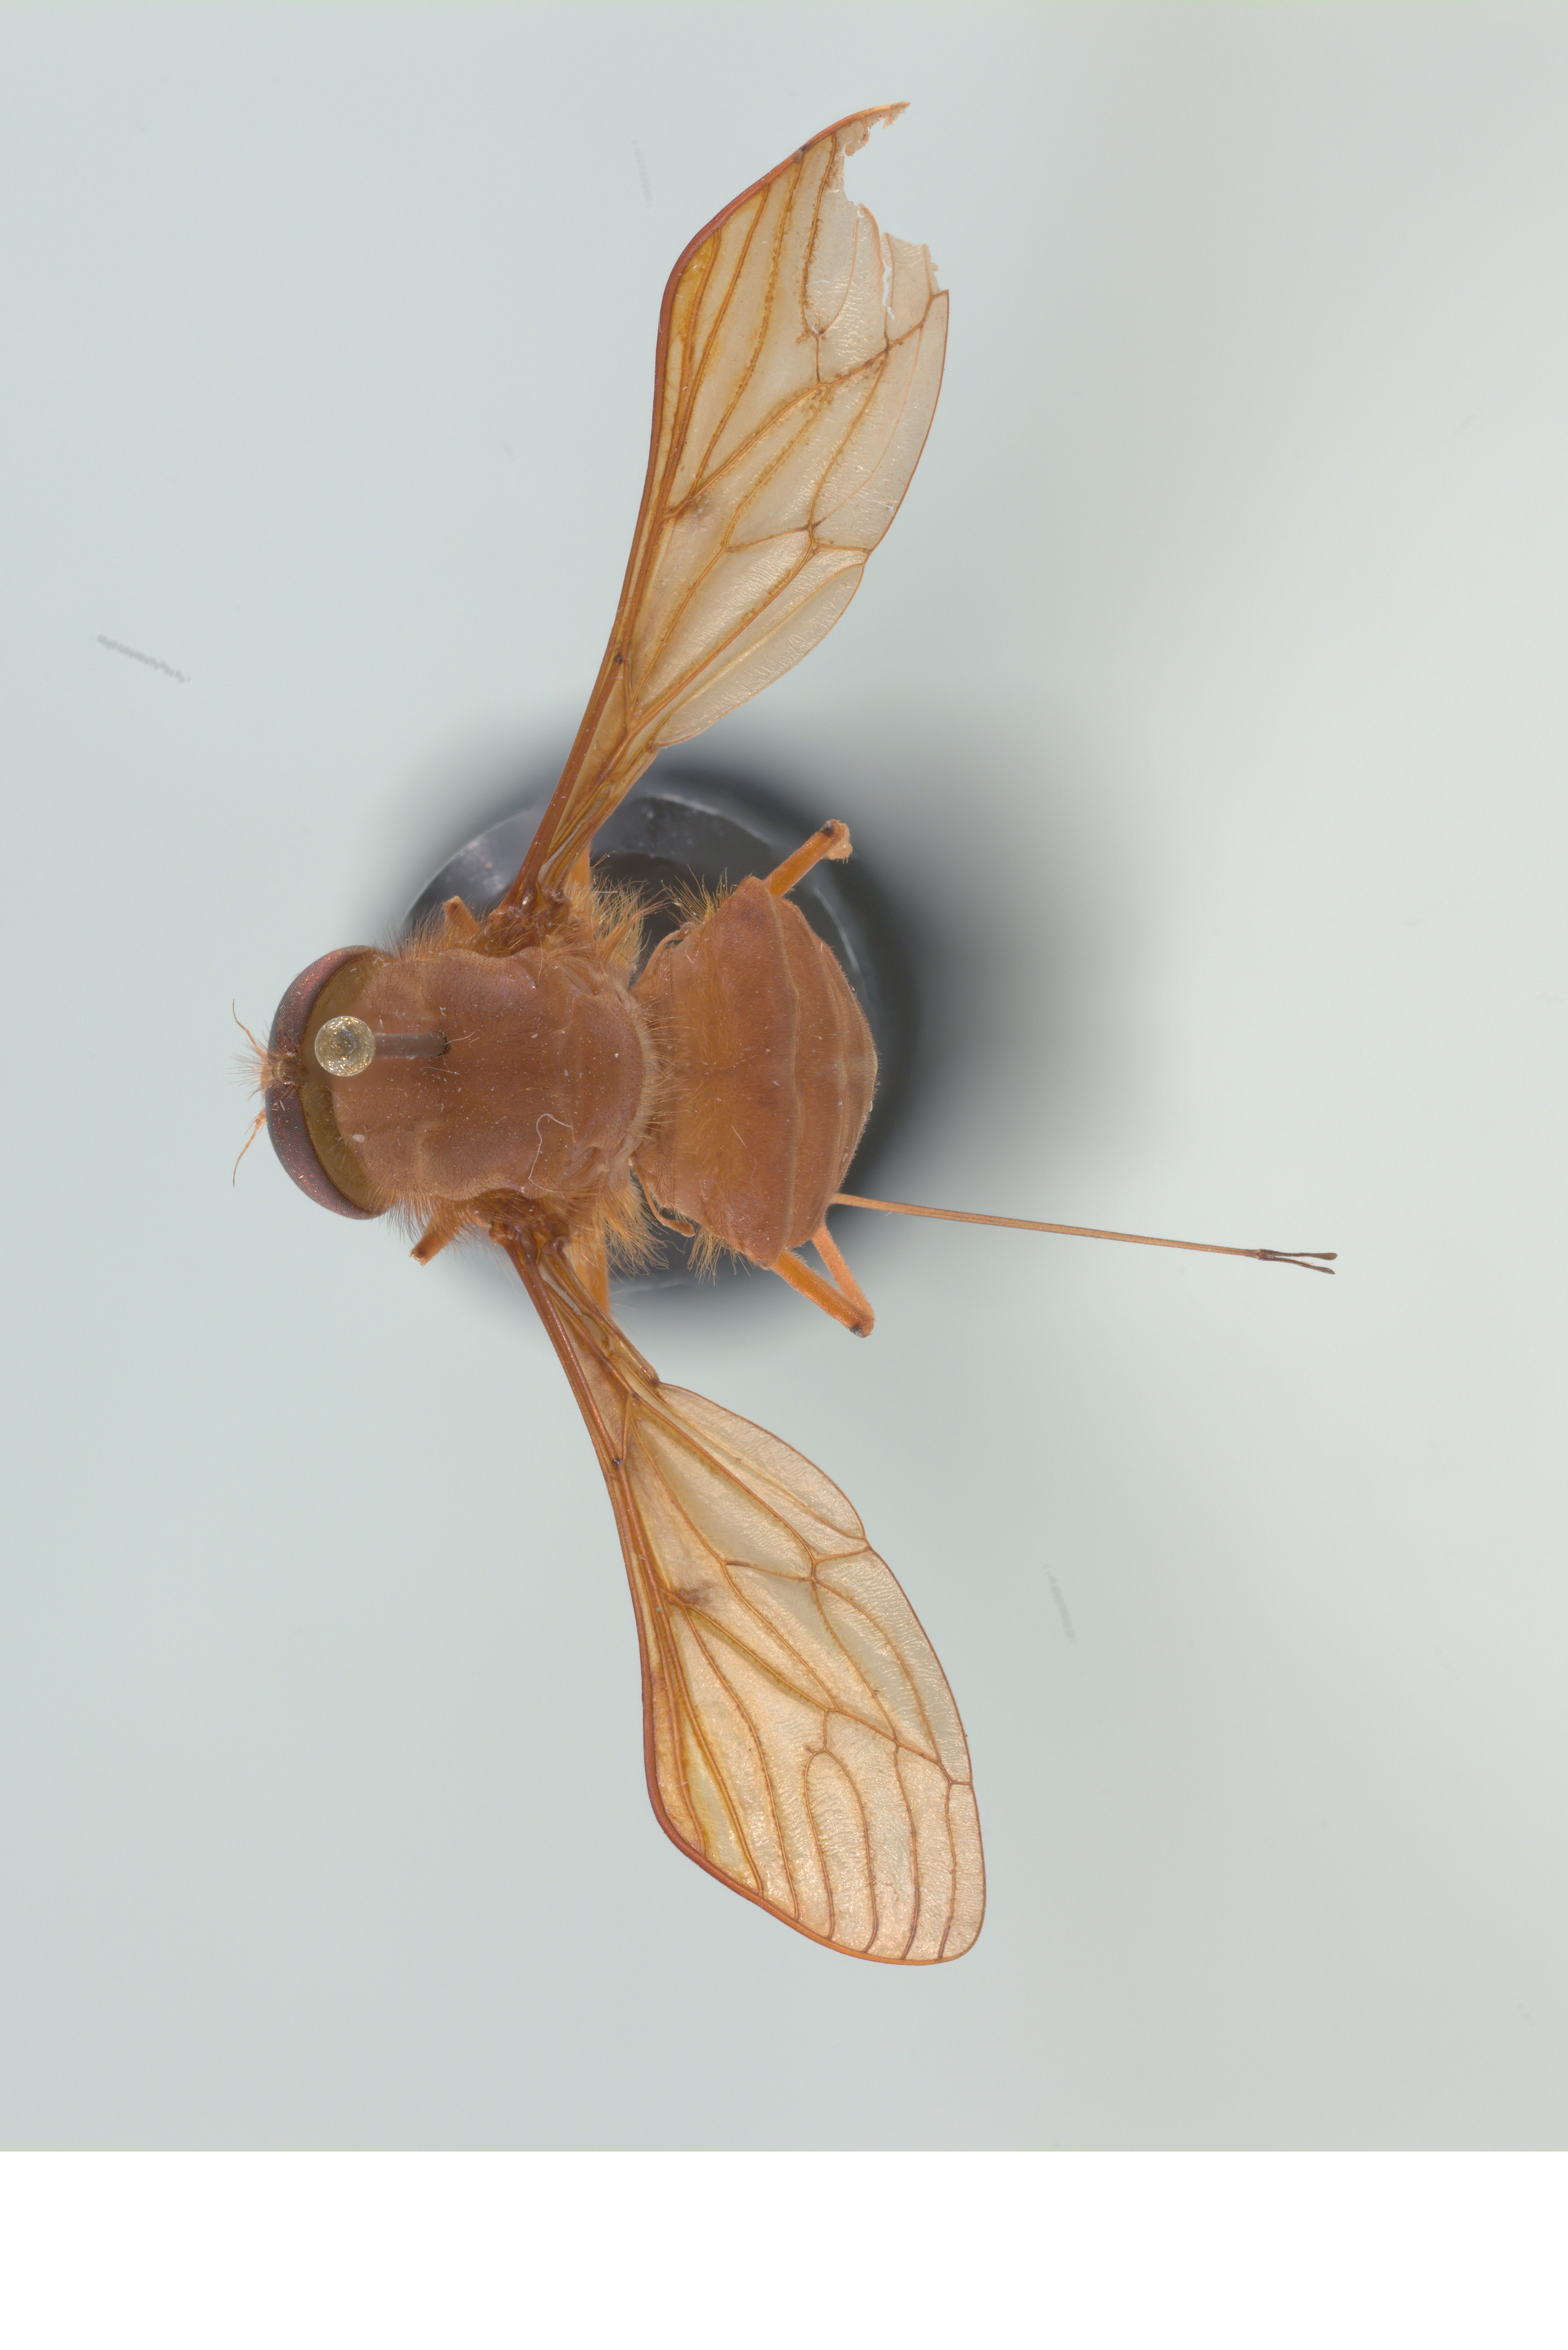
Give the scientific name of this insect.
Stenobasipteron wiedemanni
